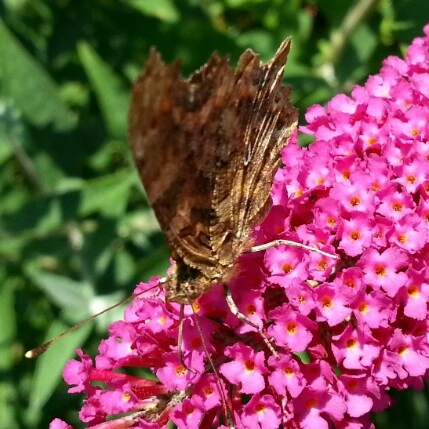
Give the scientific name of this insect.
Polygonia c-album
